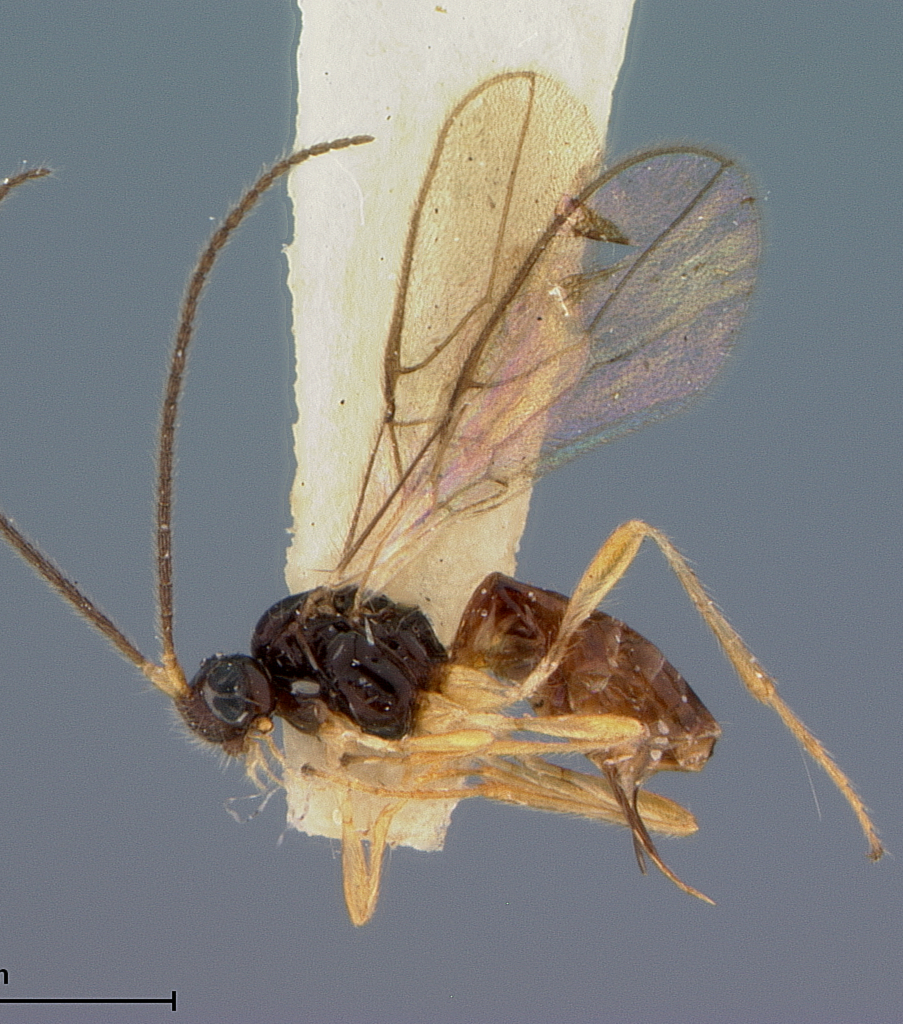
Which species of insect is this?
Synaldis glabrifovea
